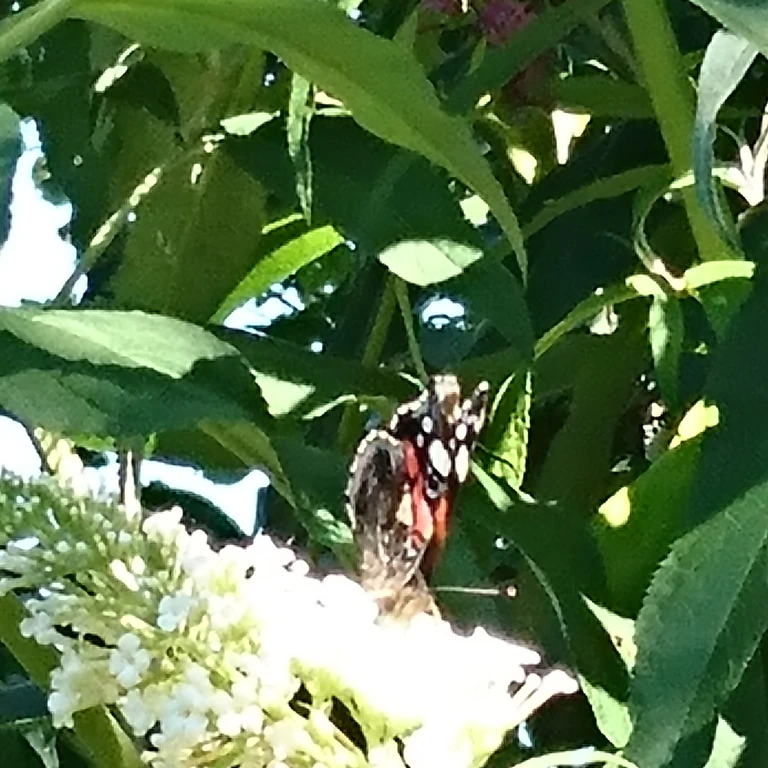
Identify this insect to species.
Vanessa atalanta
